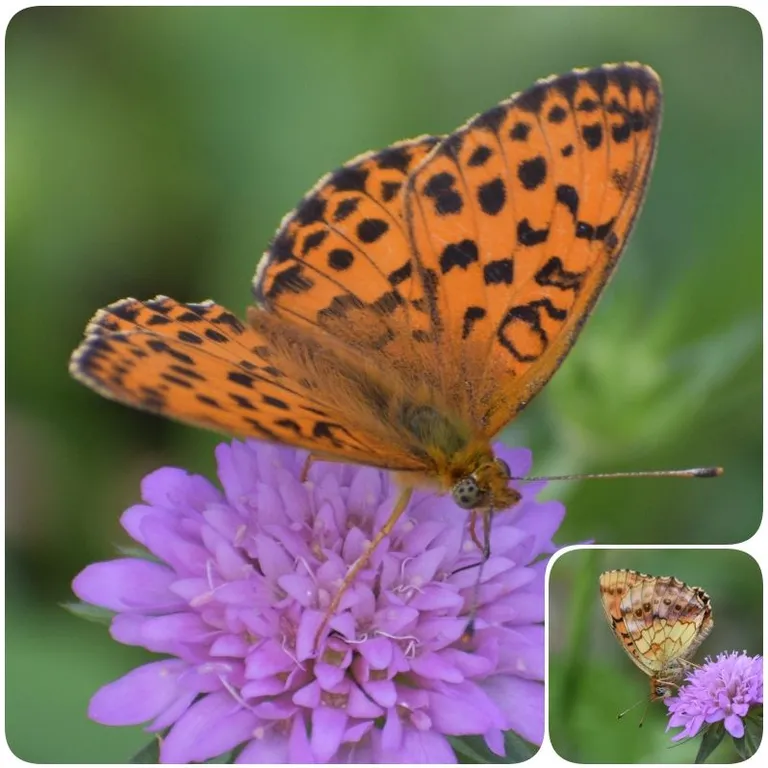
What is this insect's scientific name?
Brenthis daphne
